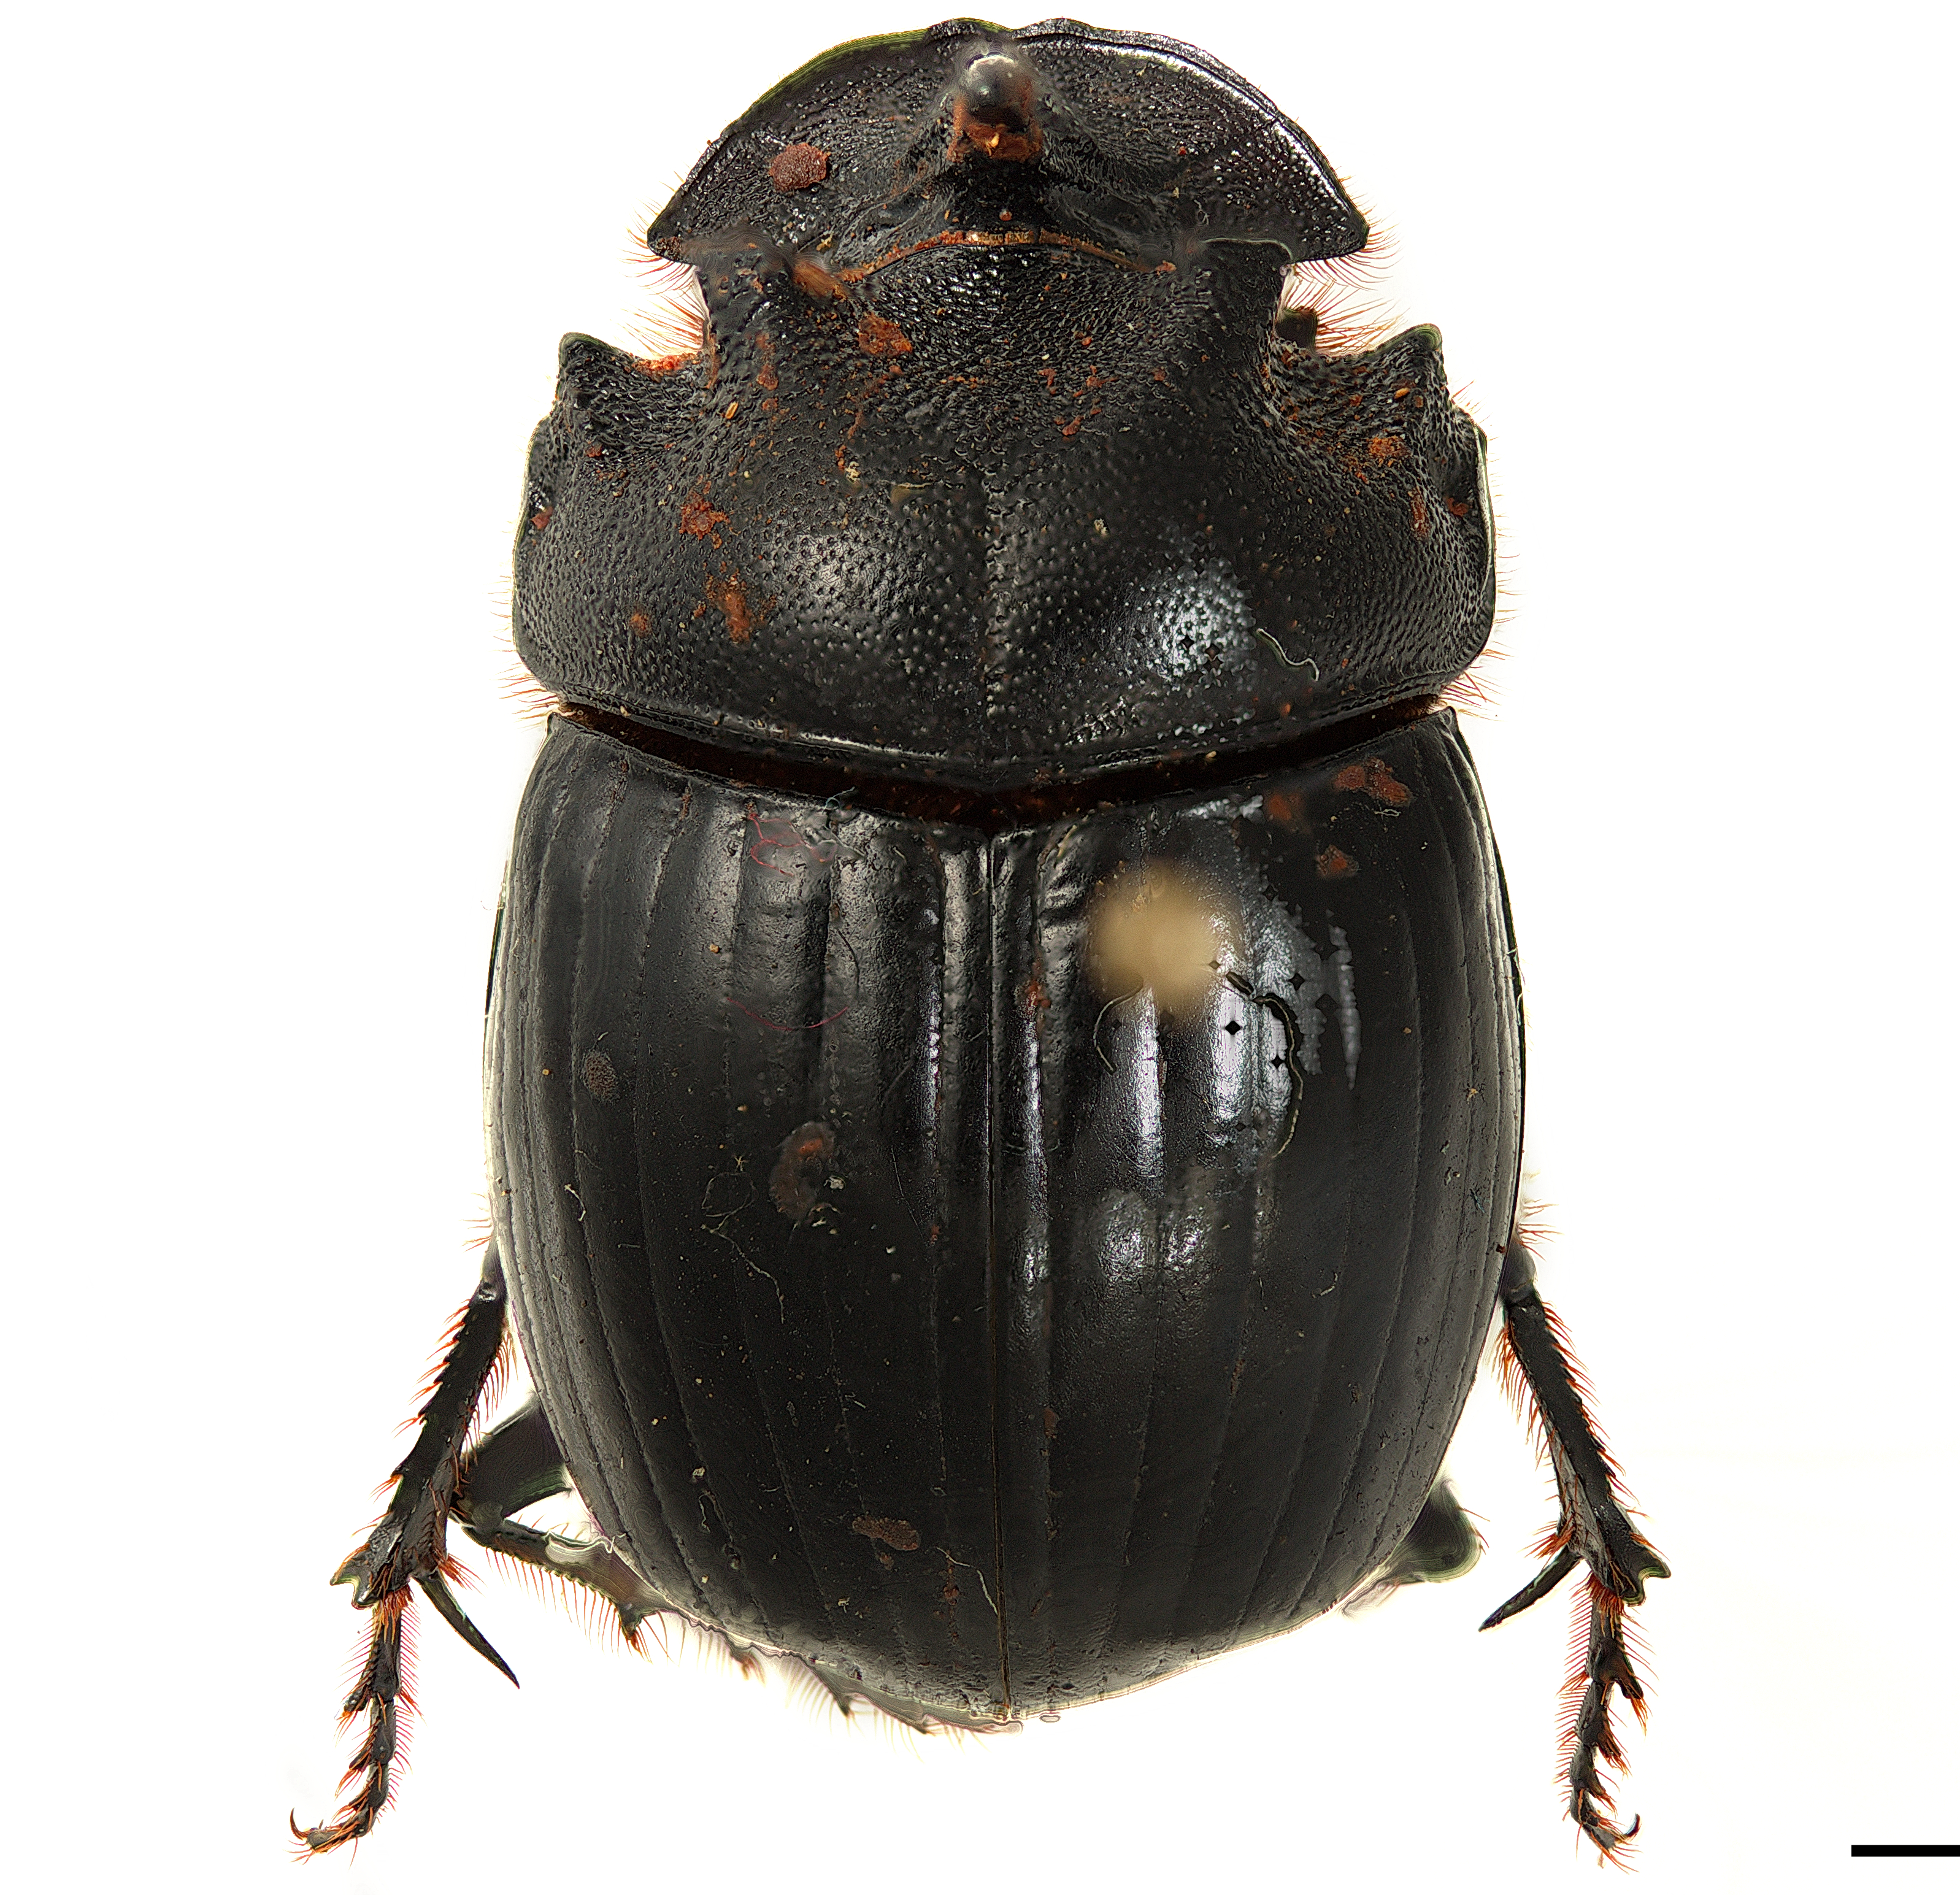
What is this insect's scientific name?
Copris integer
